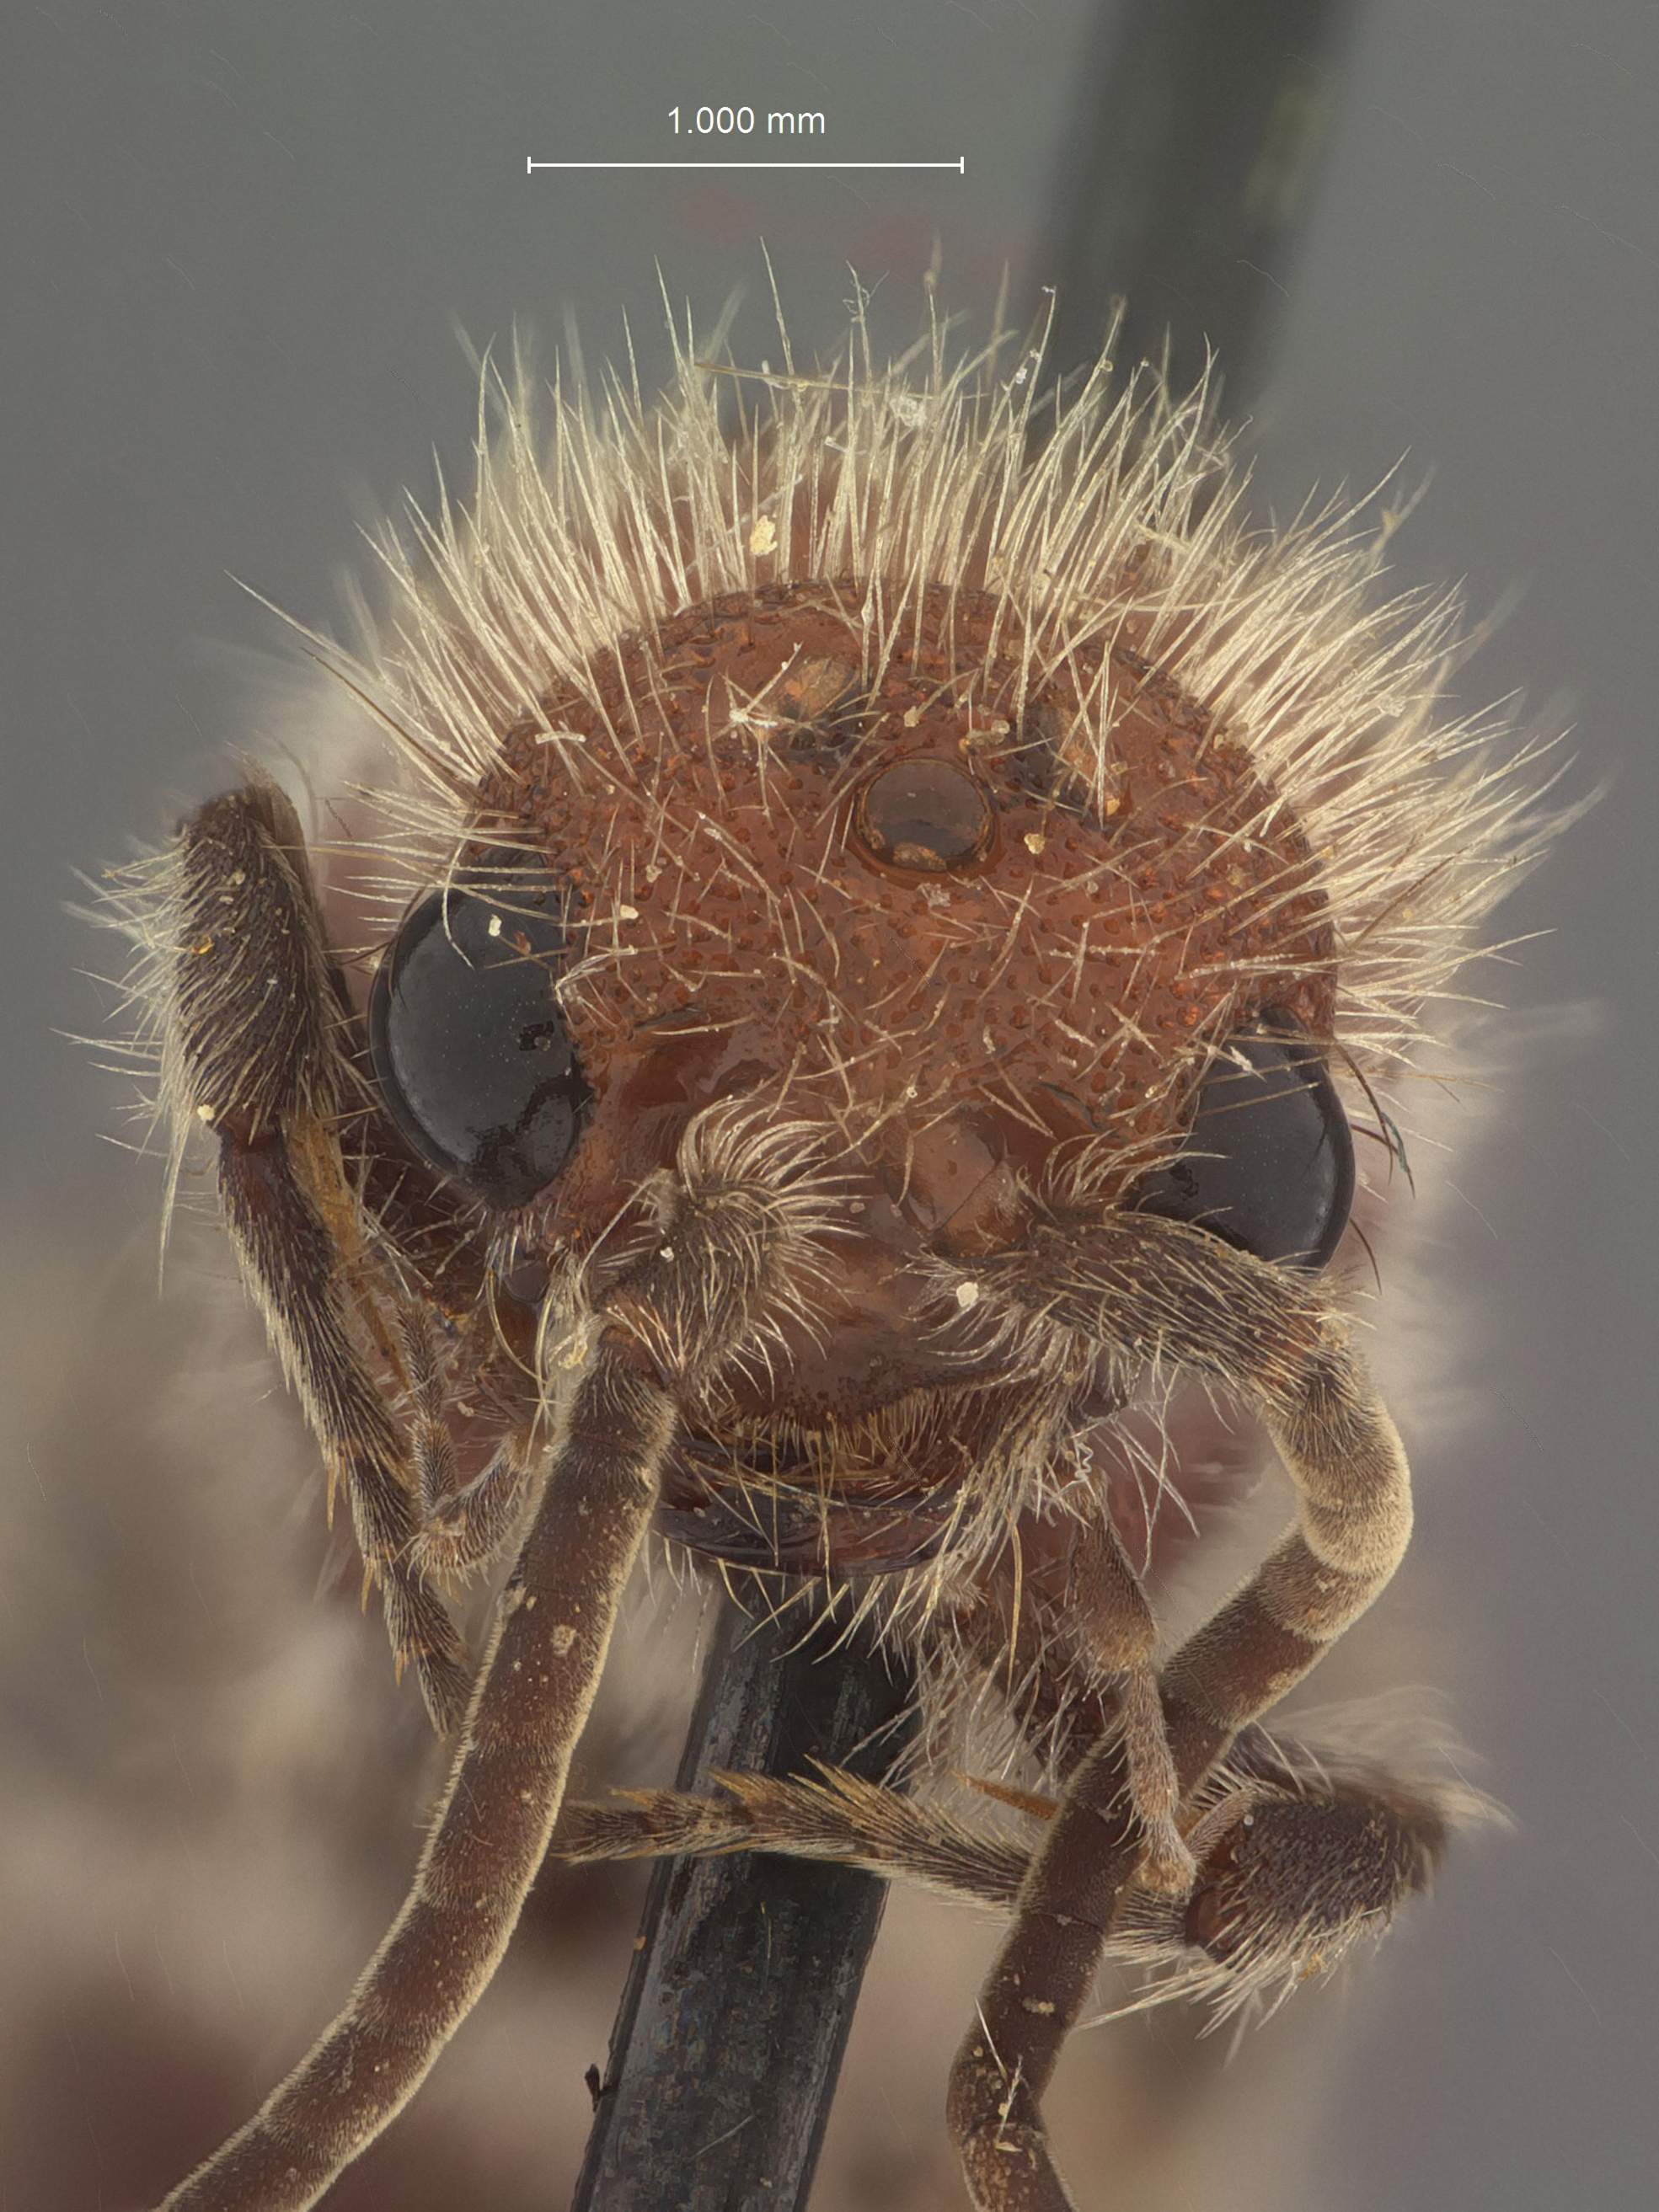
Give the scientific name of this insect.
Photomorphus juanita
